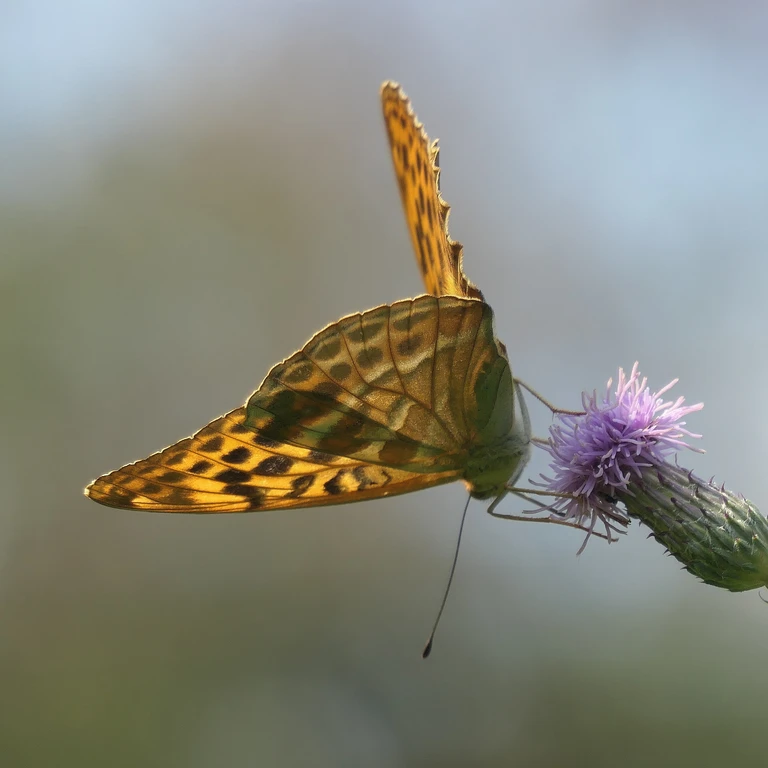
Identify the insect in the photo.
Argynnis paphia
